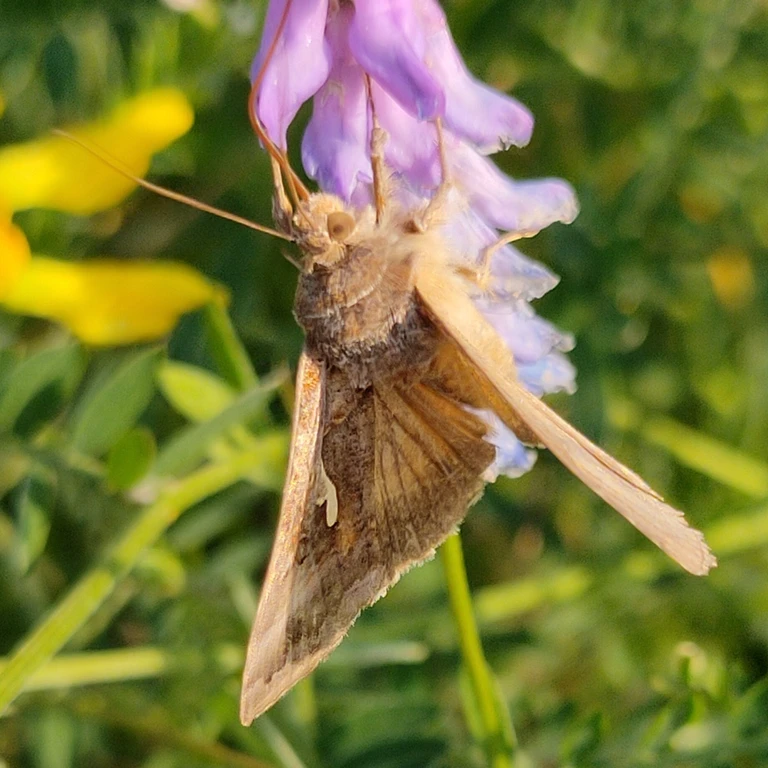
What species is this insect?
Autographa gamma
